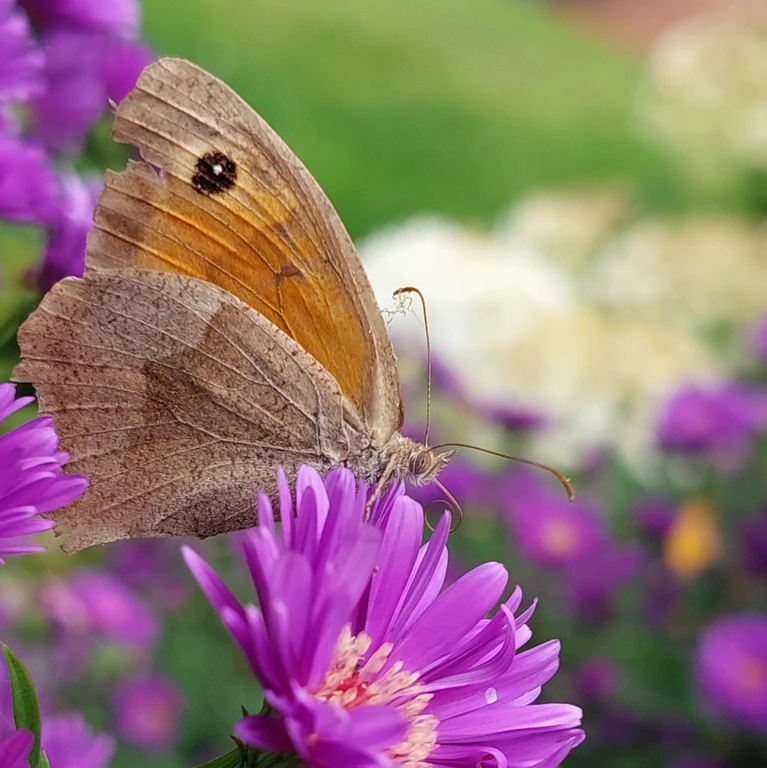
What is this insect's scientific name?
Maniola jurtina
